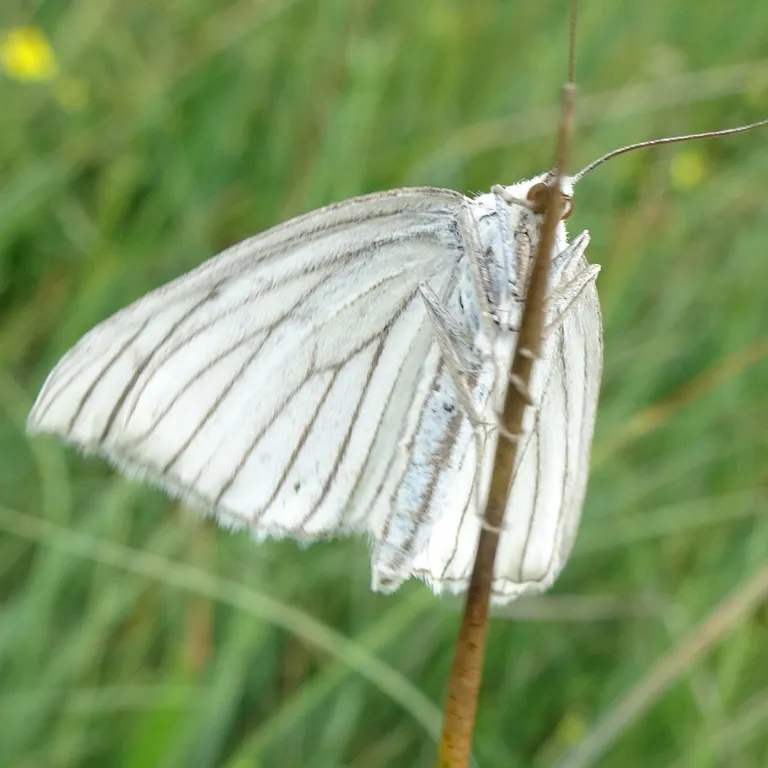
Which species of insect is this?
Siona lineata
